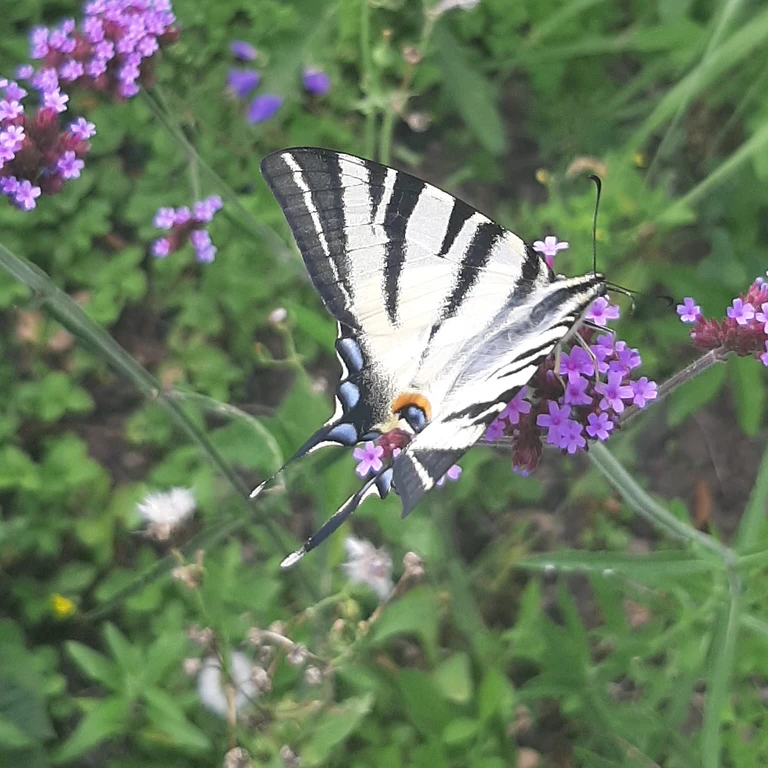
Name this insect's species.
Iphiclides podalirius
